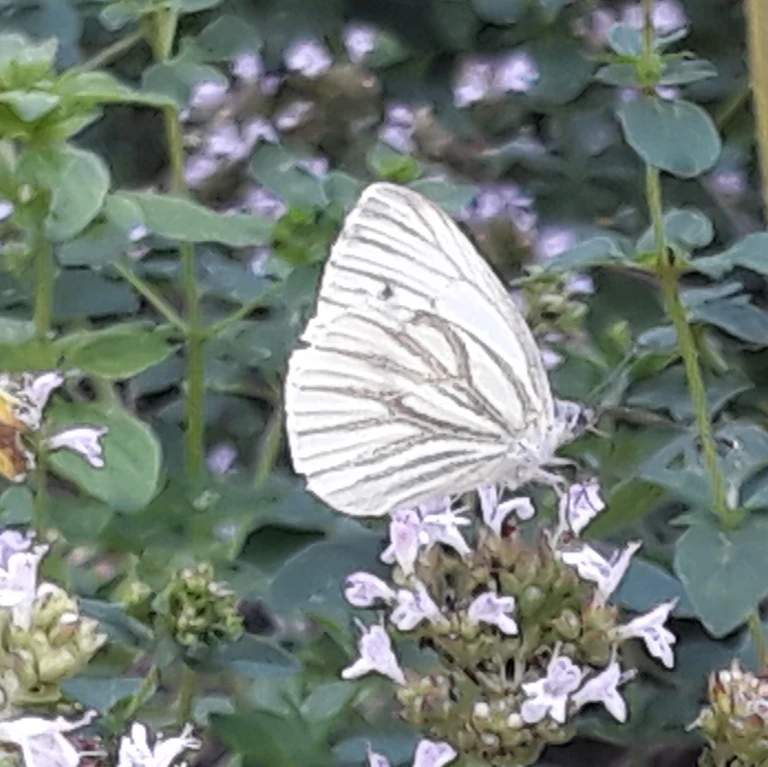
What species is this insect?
Pieris napi
